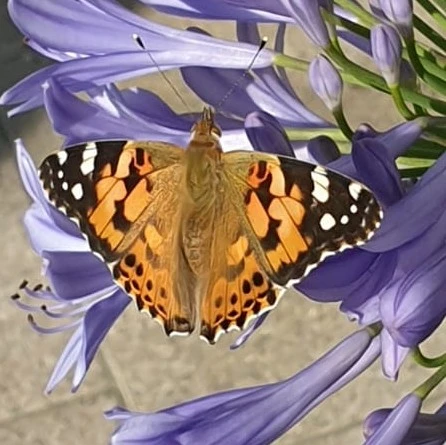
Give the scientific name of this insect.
Vanessa cardui
